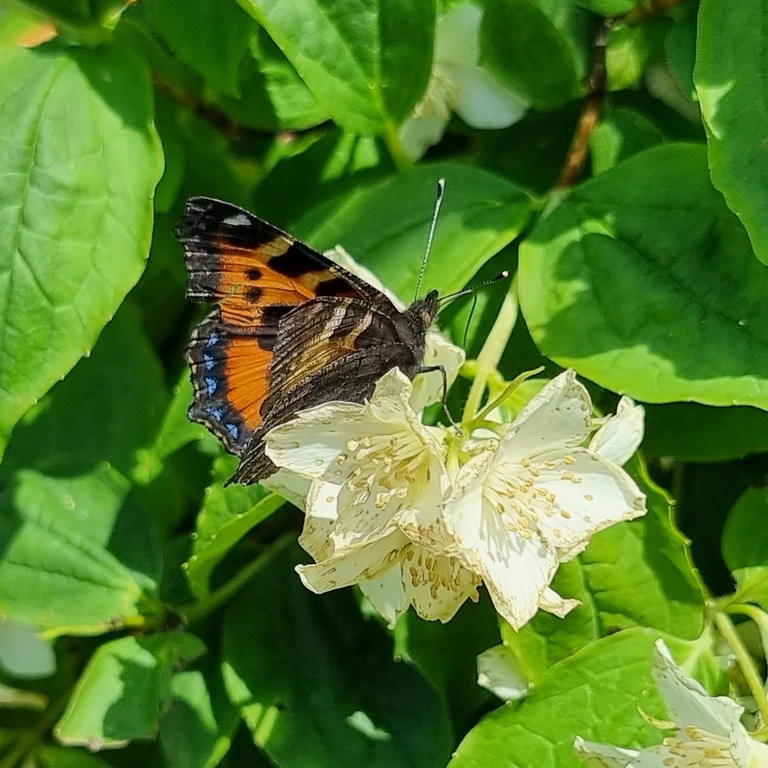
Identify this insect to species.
Aglais urticae
